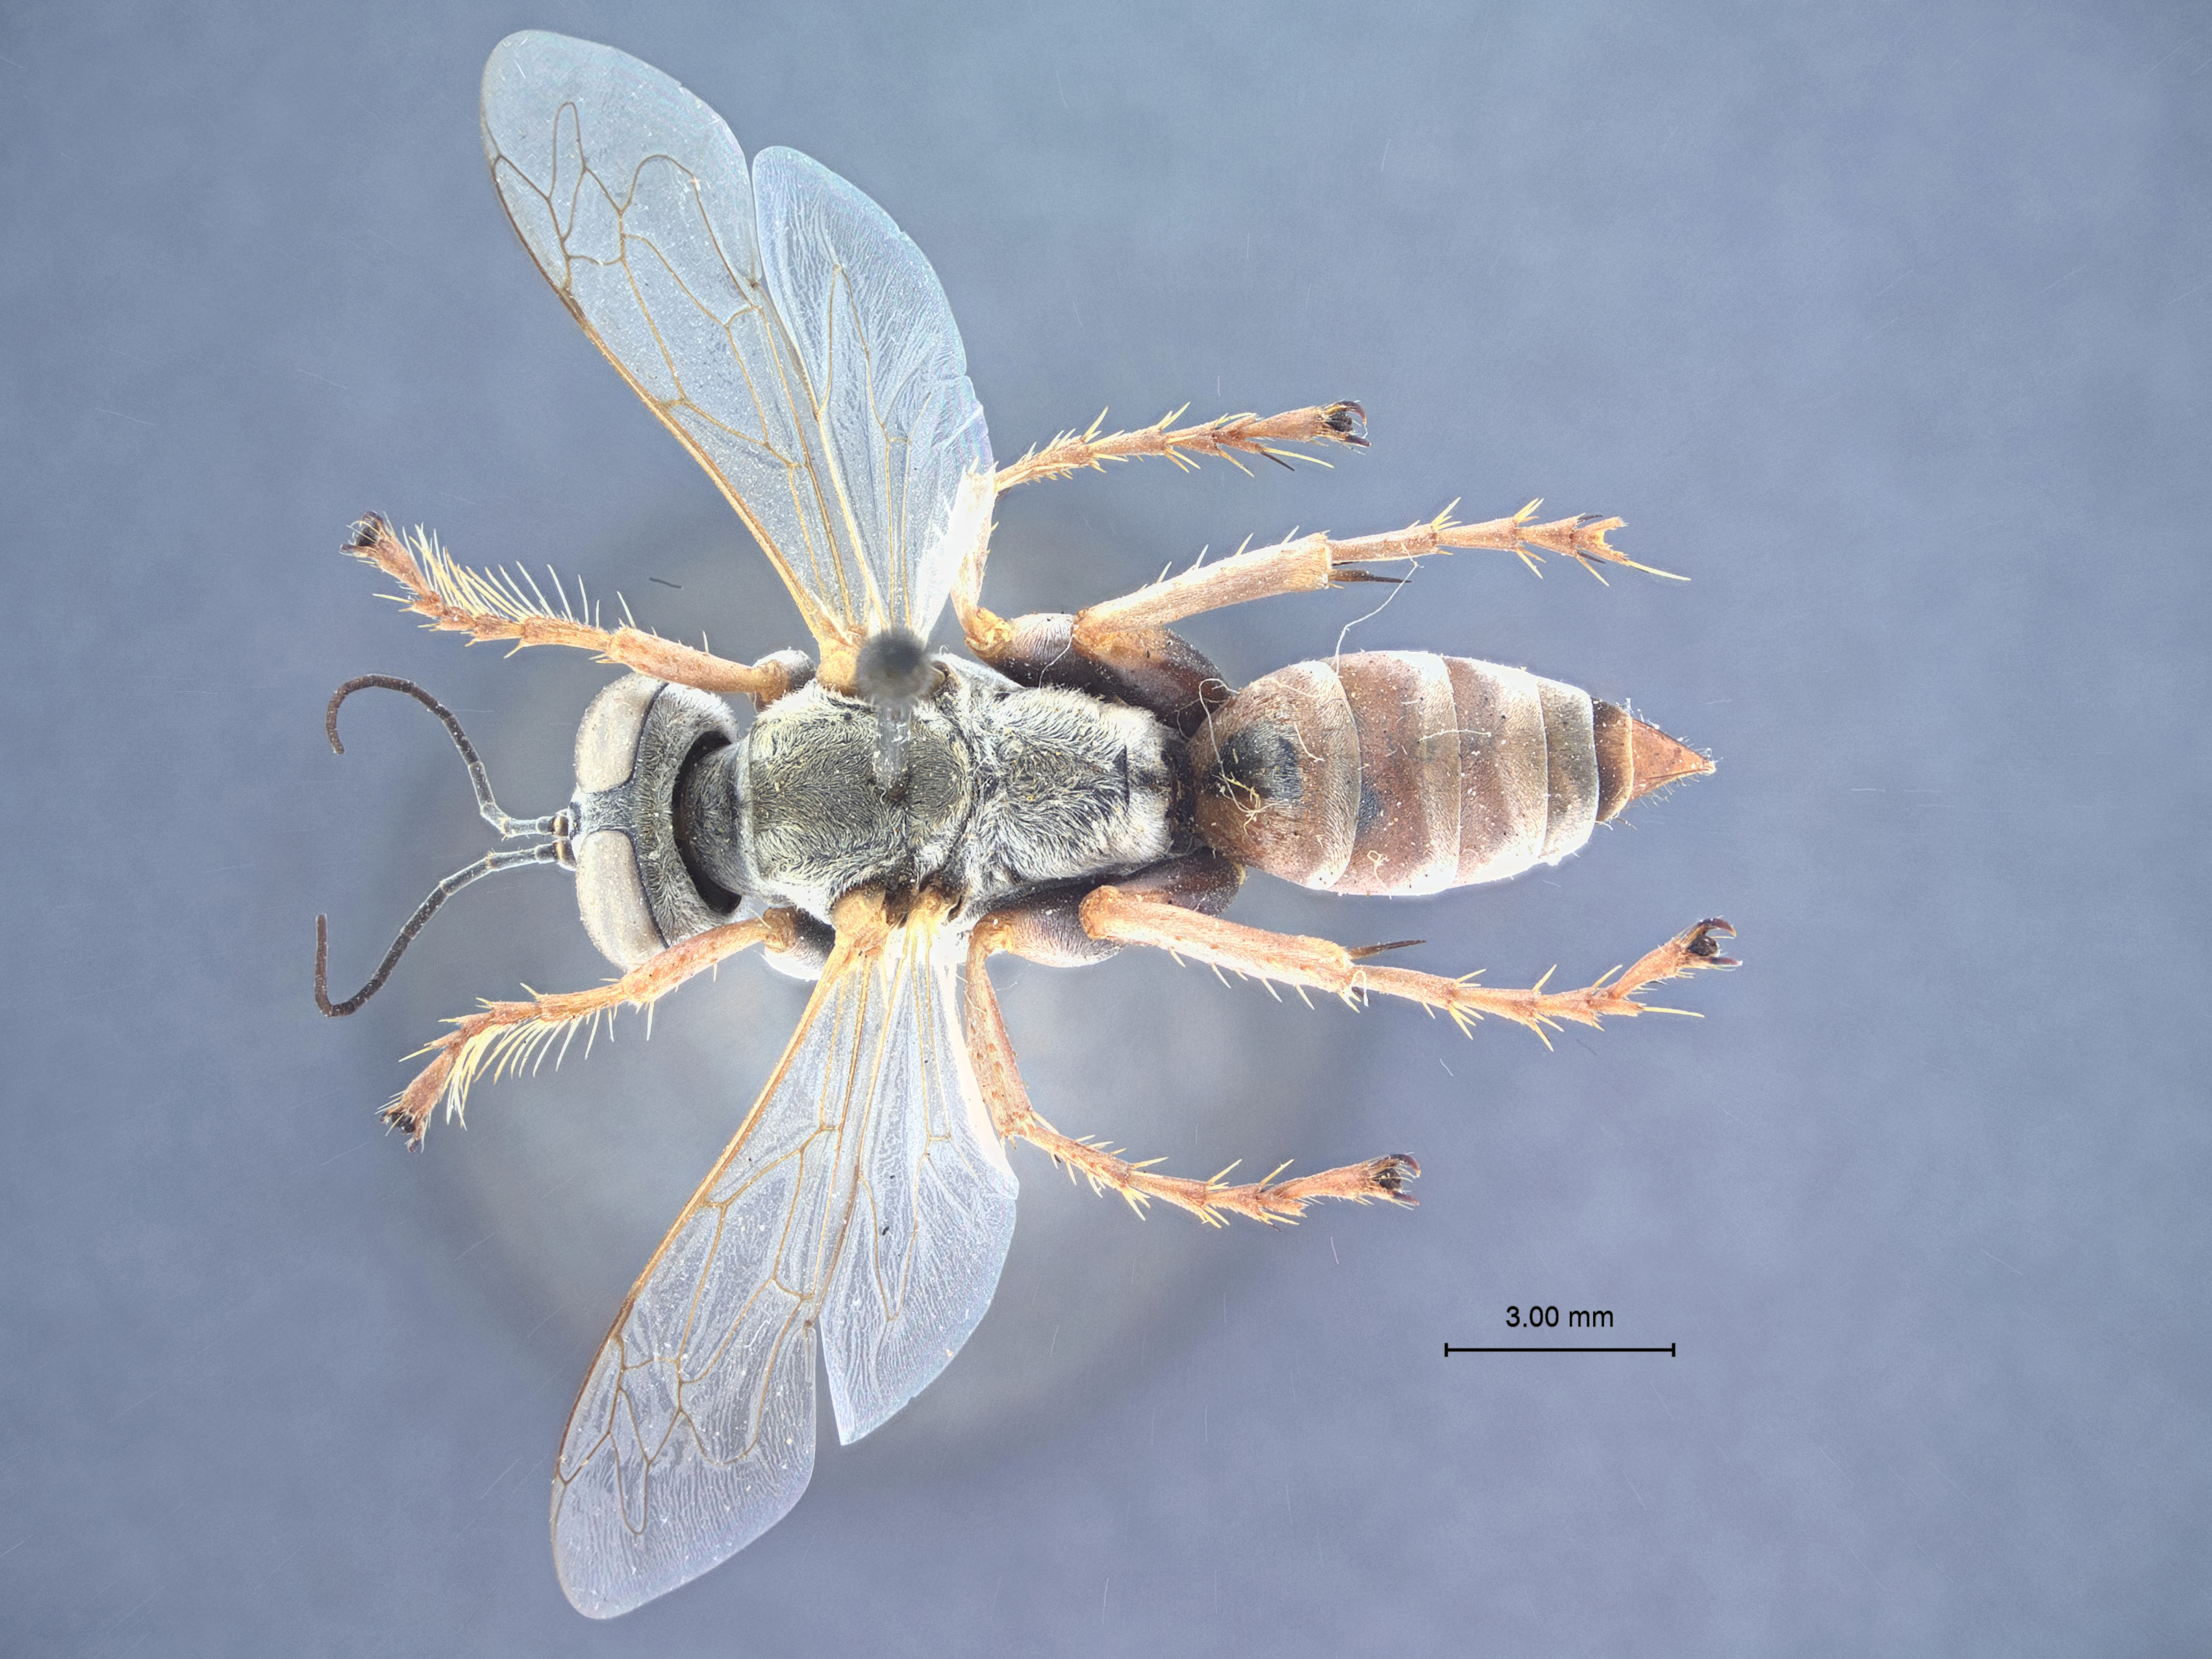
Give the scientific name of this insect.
Tachysphex cheops
